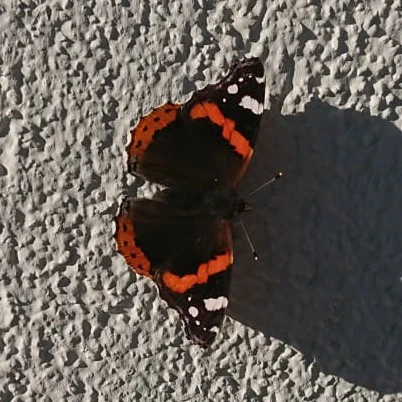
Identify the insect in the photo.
Vanessa atalanta
